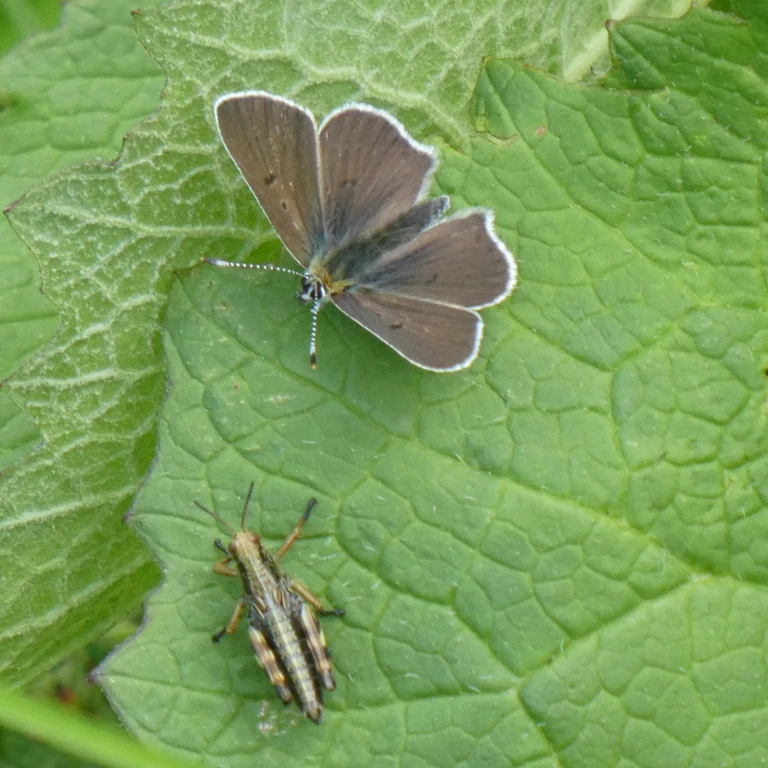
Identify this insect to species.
Lycaena tityrus (also Loweia tityrus)
